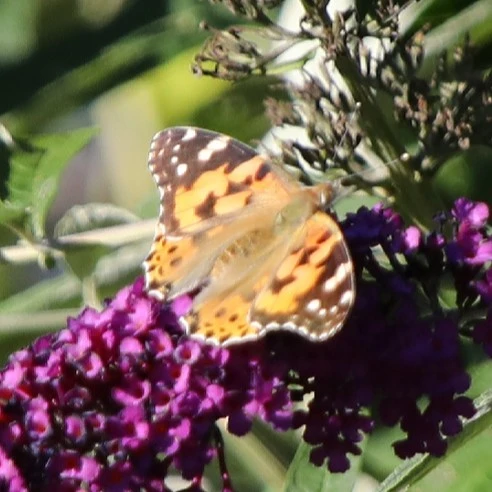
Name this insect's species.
Vanessa cardui
